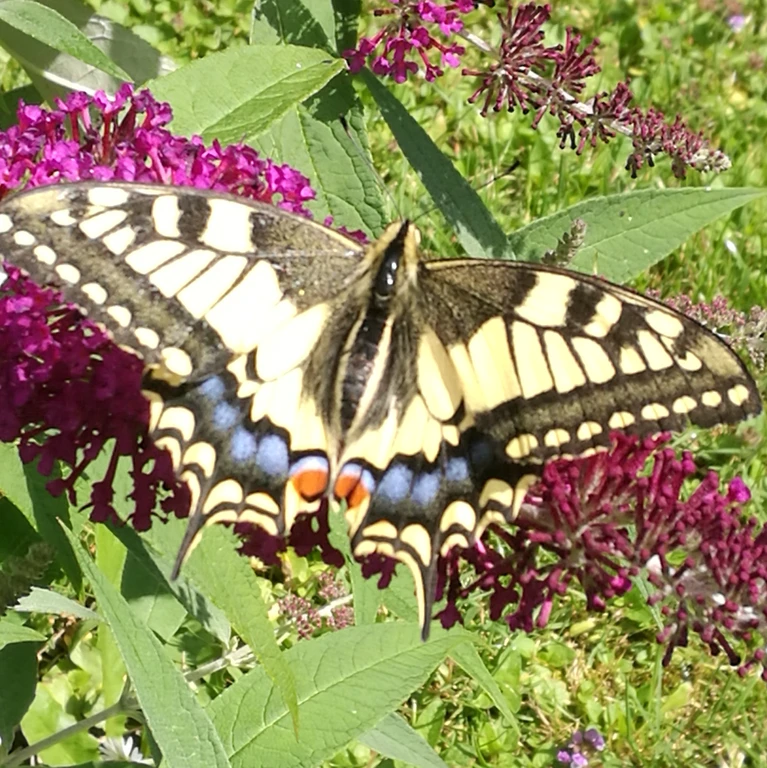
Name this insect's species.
Papilio machaon
